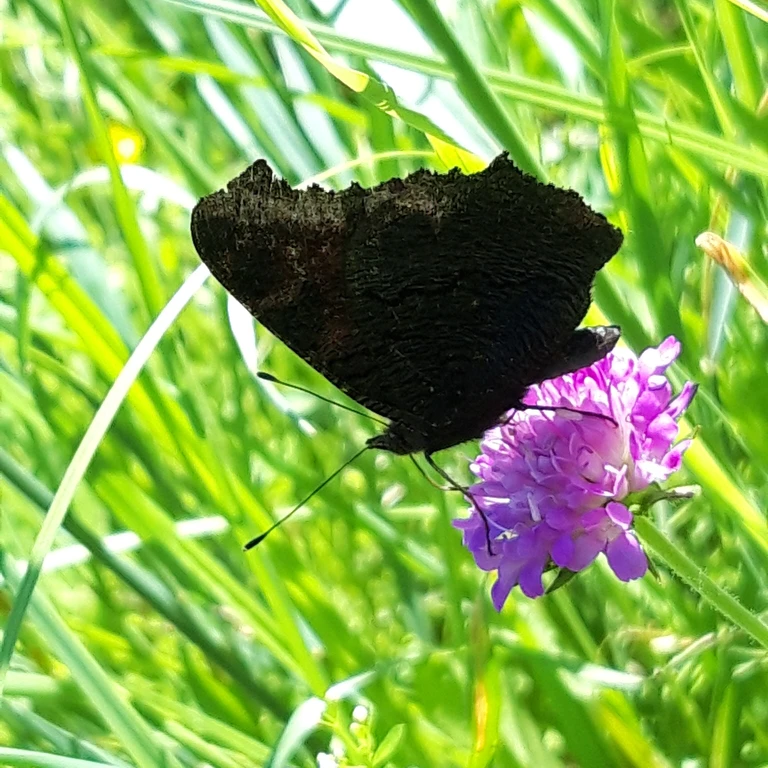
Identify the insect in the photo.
Aglais io
